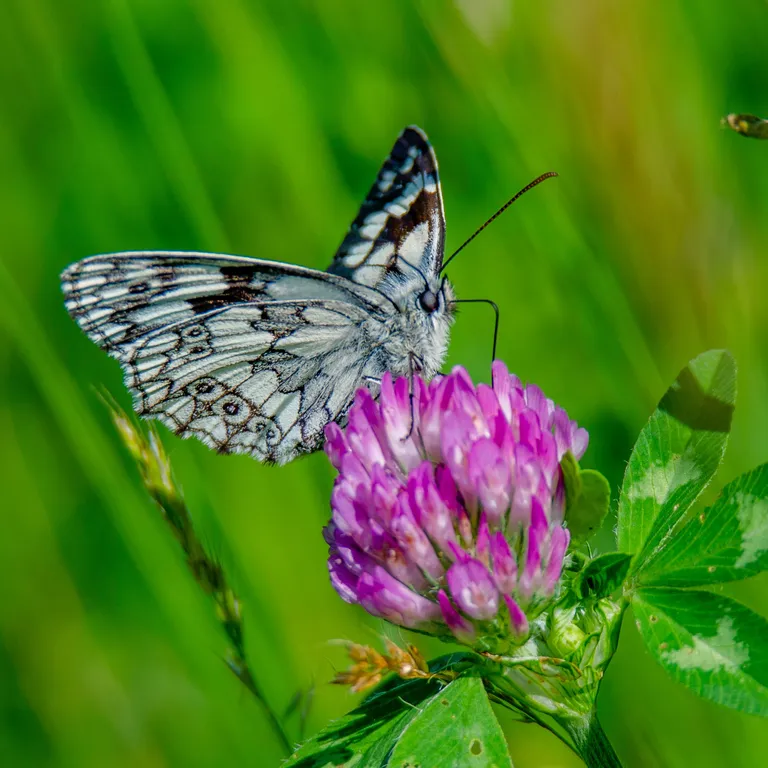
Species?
Melanargia galathea
